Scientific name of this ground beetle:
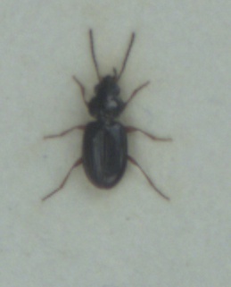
Bembidion mannerheimii
